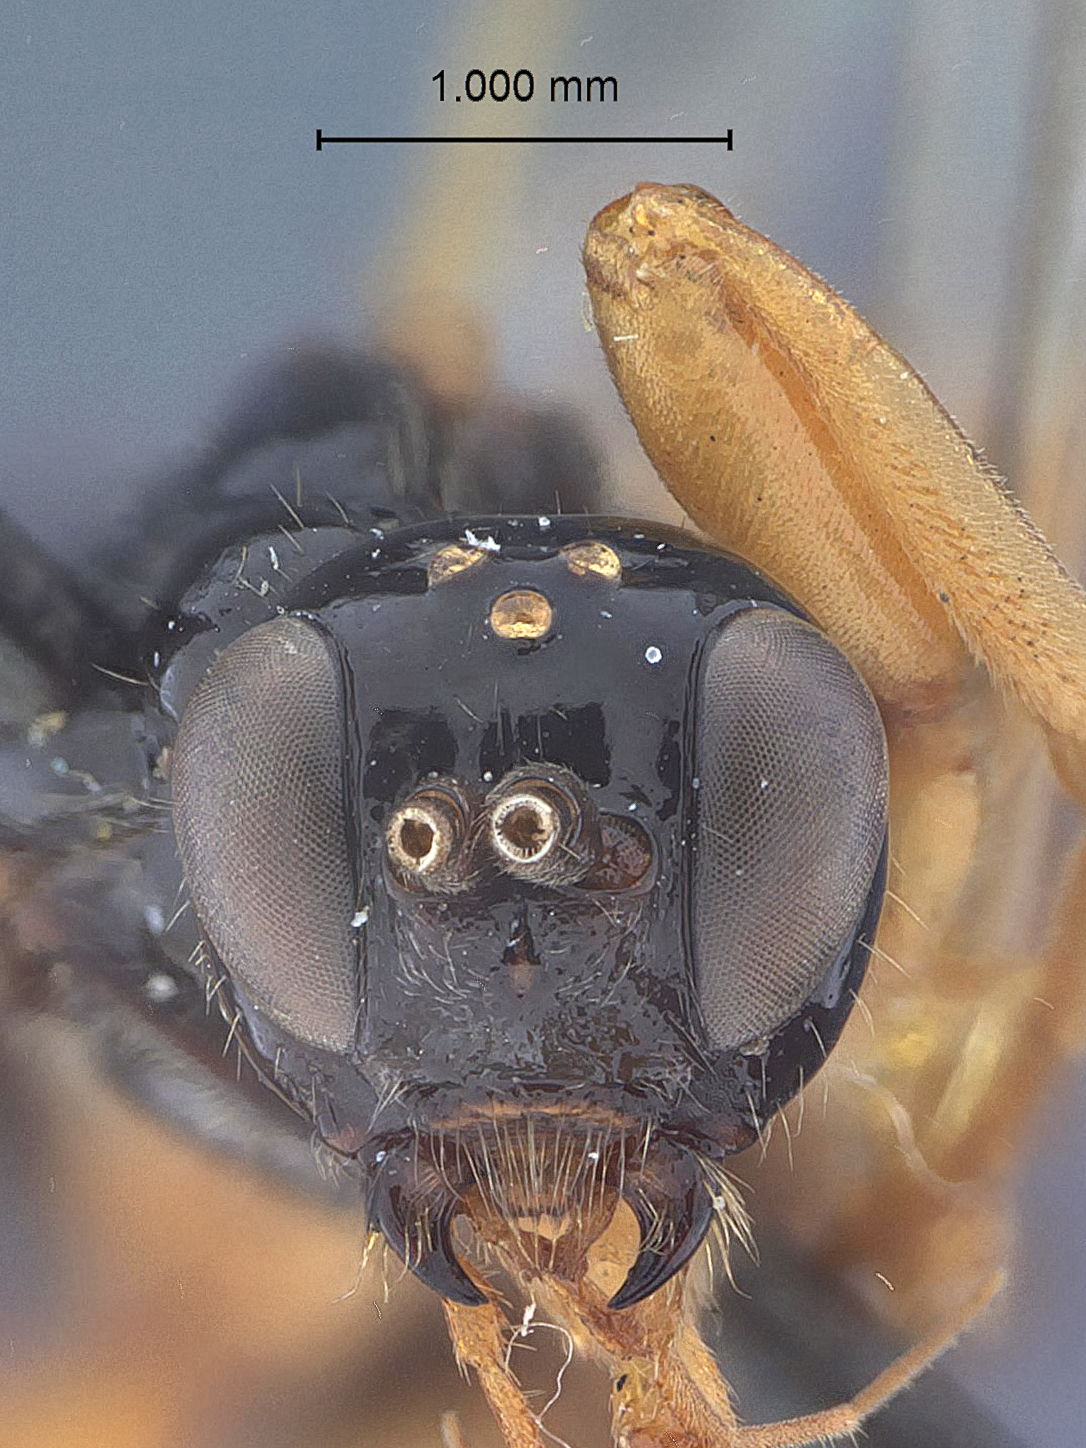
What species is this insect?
Odontocolon ochropus
